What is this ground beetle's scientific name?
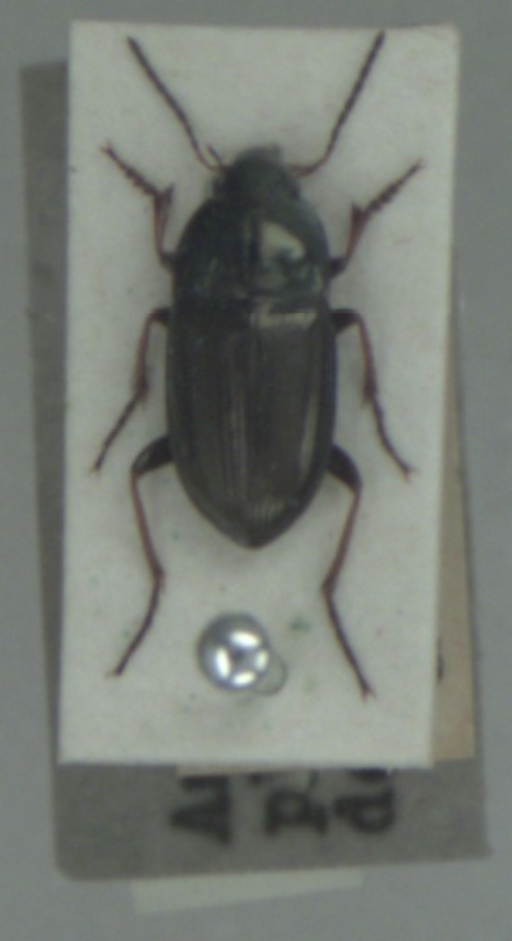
Amara plebeja
